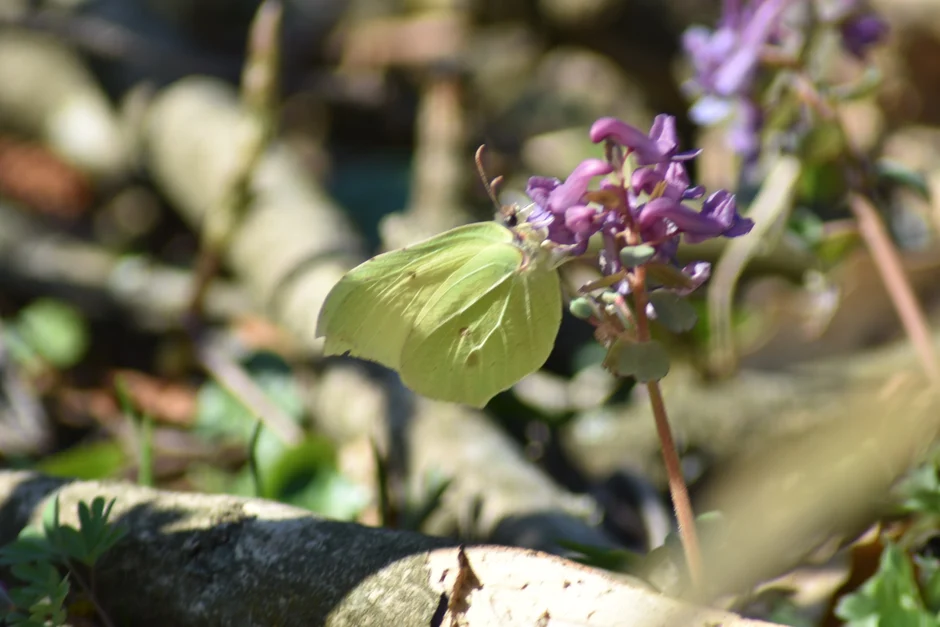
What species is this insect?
Gonepteryx rhamni
